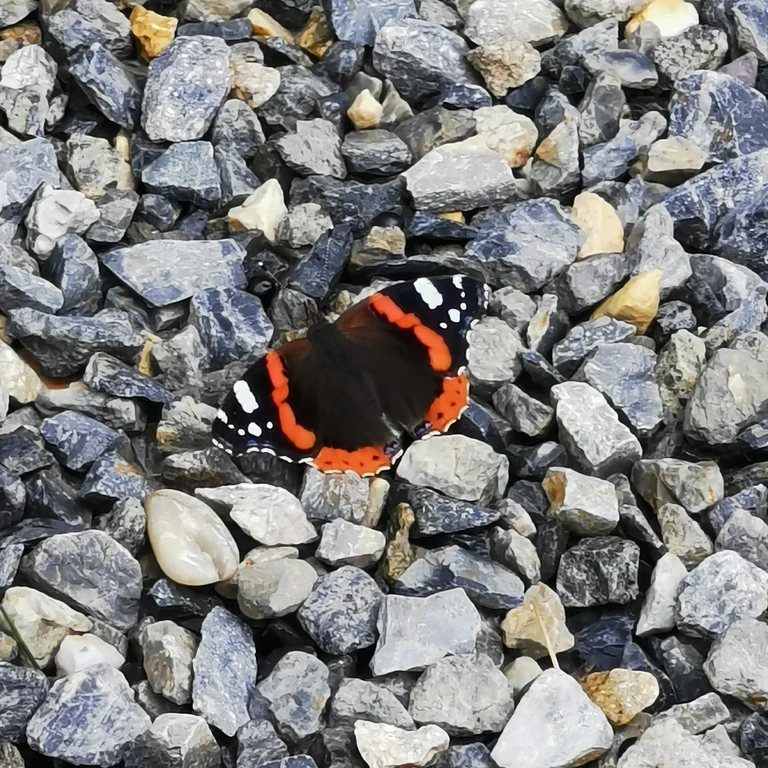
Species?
Vanessa atalanta
